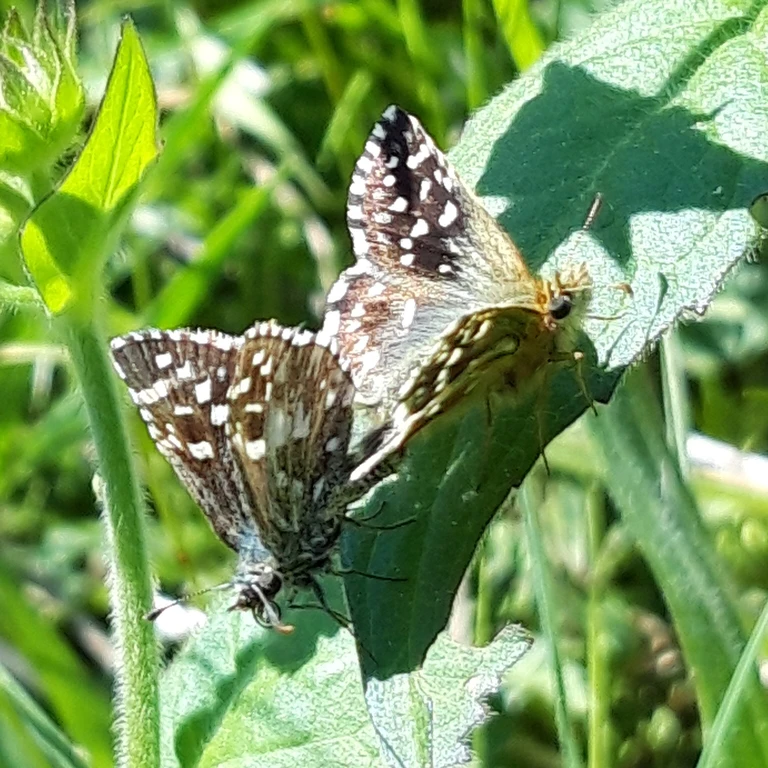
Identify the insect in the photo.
Pyrgus malvae
